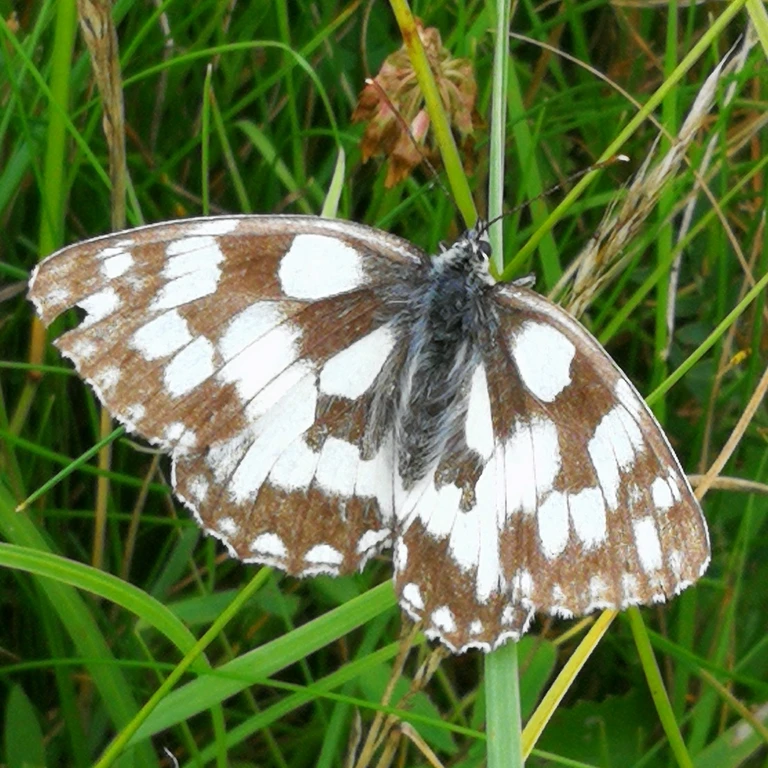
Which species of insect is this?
Melanargia galathea
